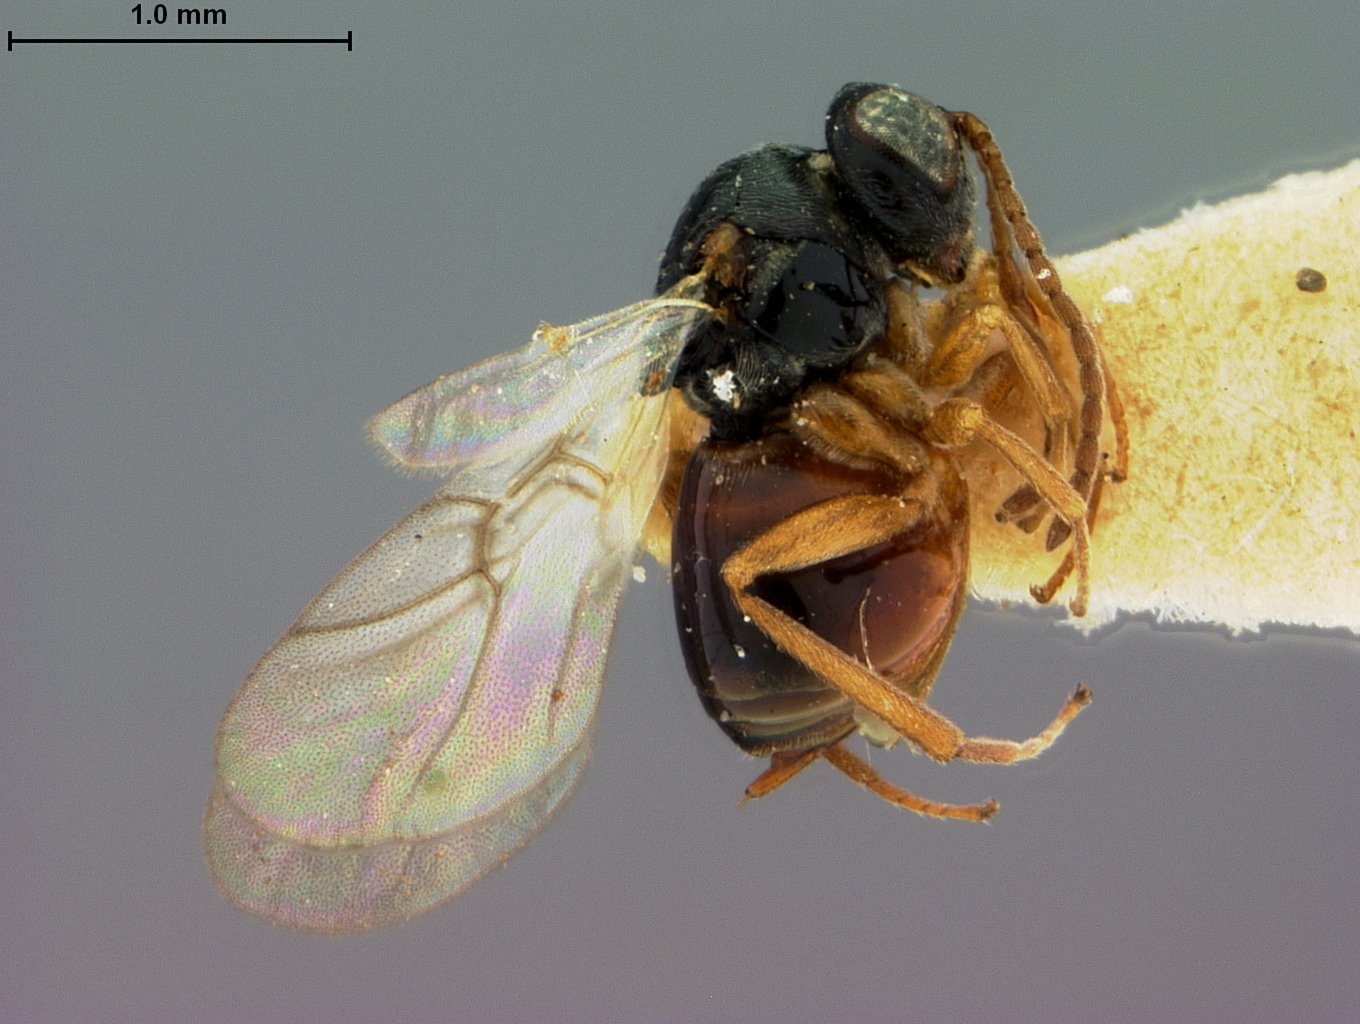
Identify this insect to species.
Synophromorpha terricola
